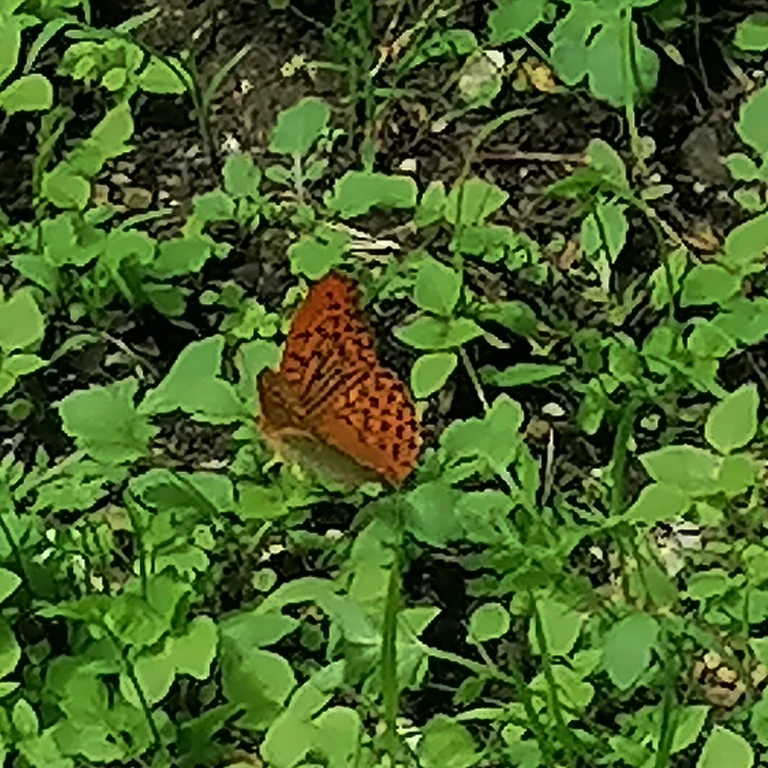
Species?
Argynnis paphia
